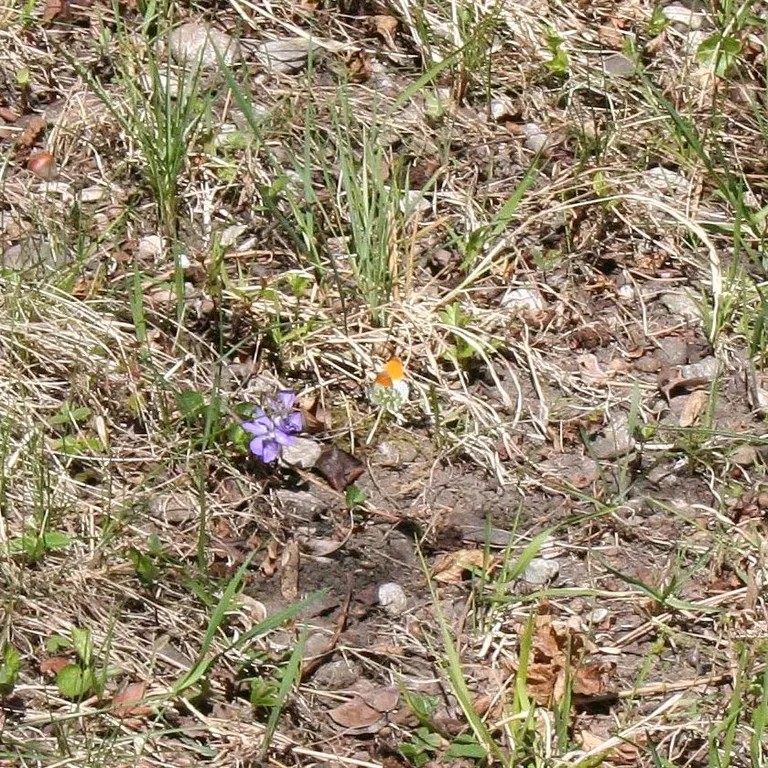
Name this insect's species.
Anthocharis cardamines
